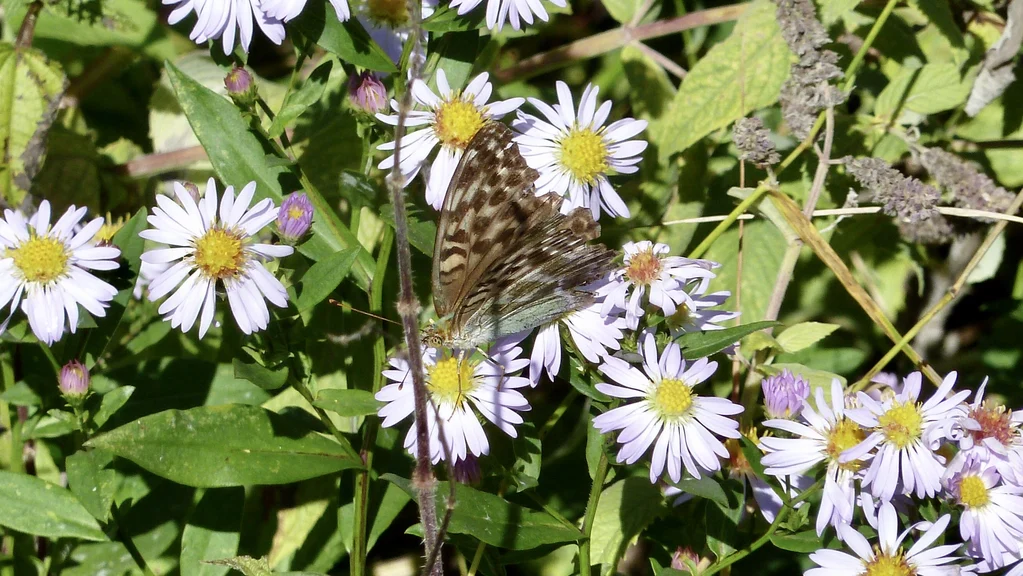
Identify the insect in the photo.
Argynnis paphia
